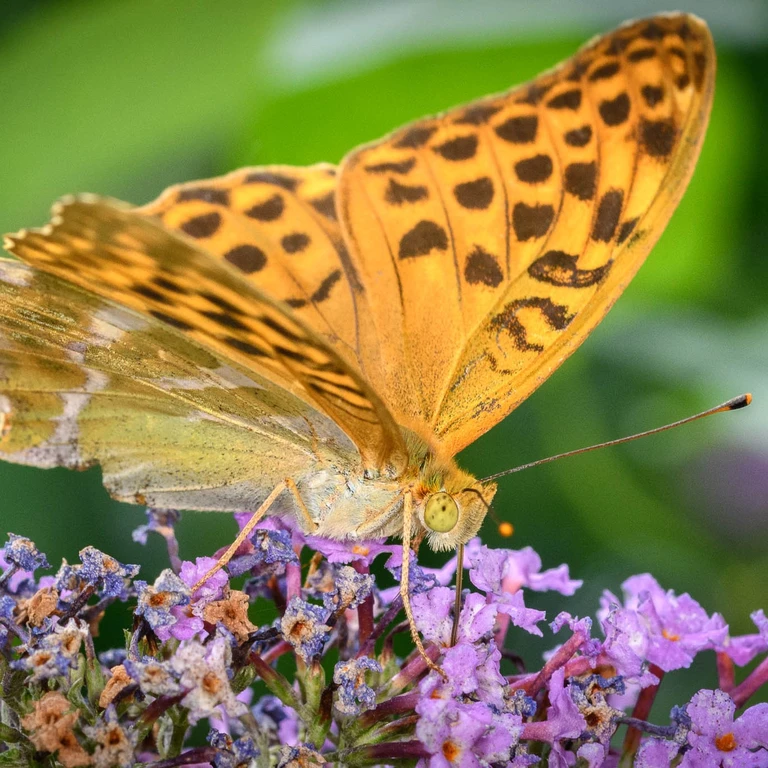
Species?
Argynnis paphia
